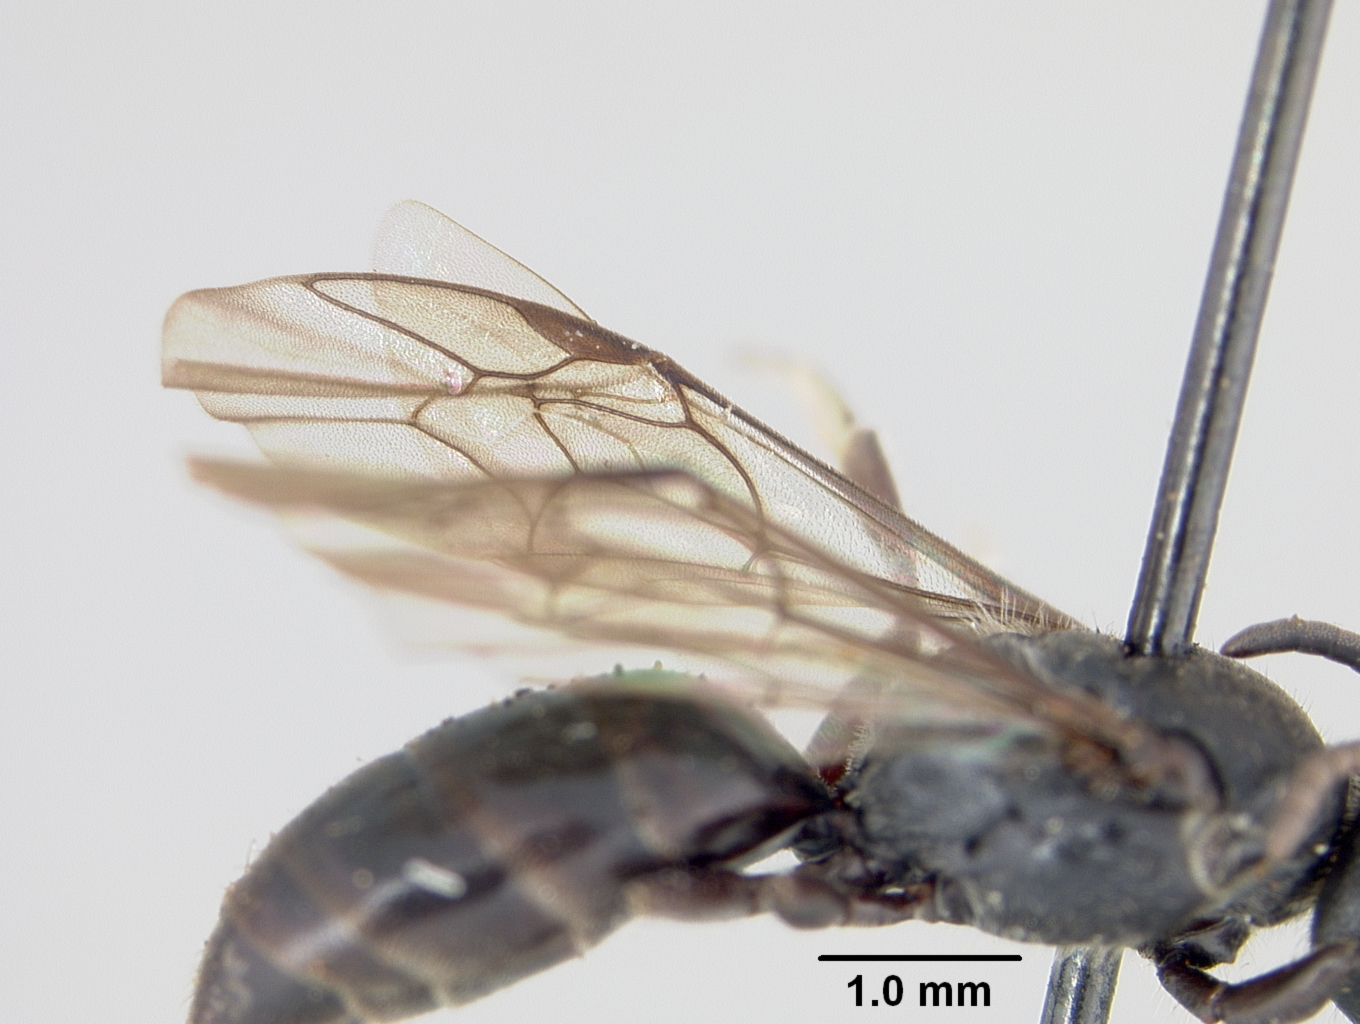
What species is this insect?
Hylaeus niger
